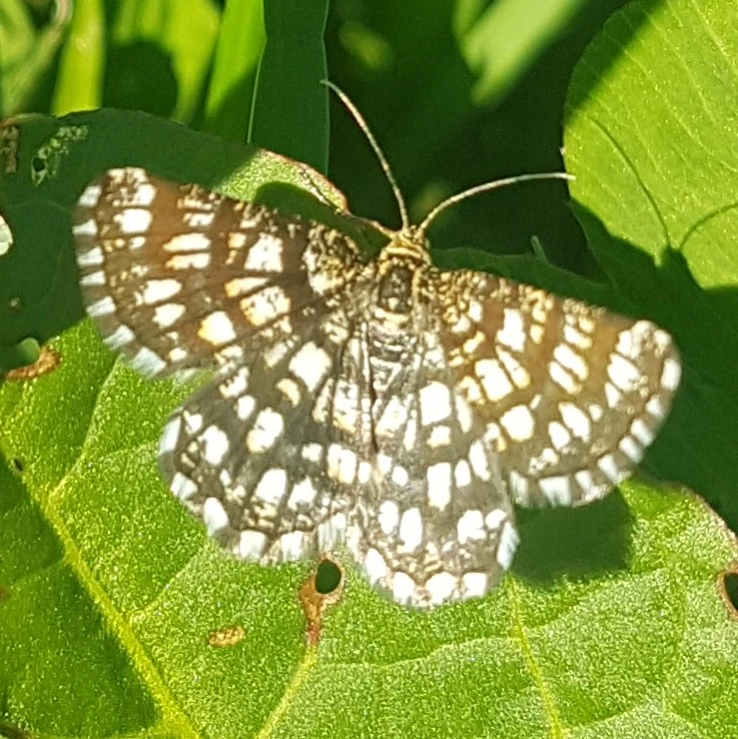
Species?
Chiasmia clathrata
